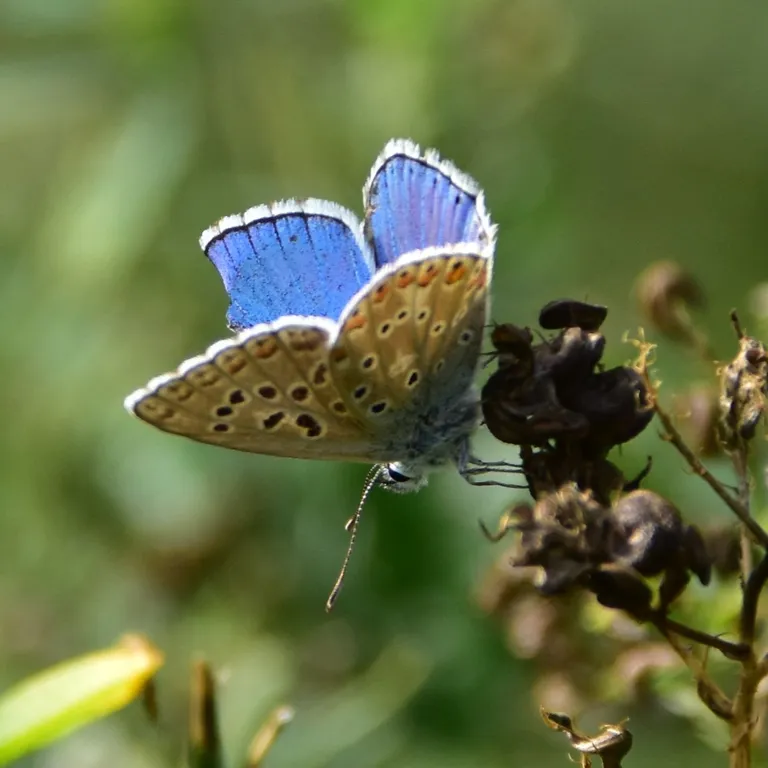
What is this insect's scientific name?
Lysandra bellargus
